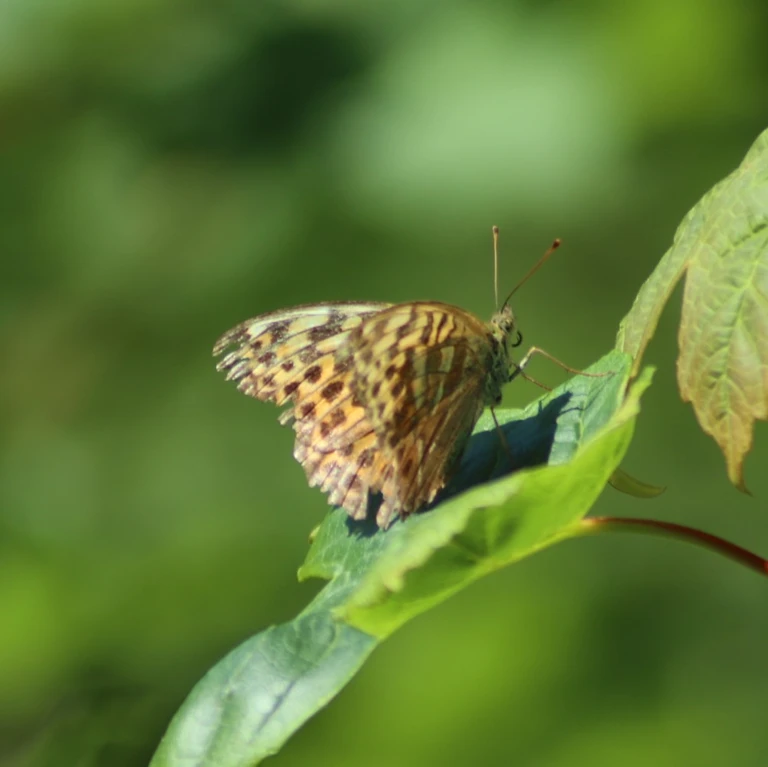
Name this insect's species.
Argynnis paphia
